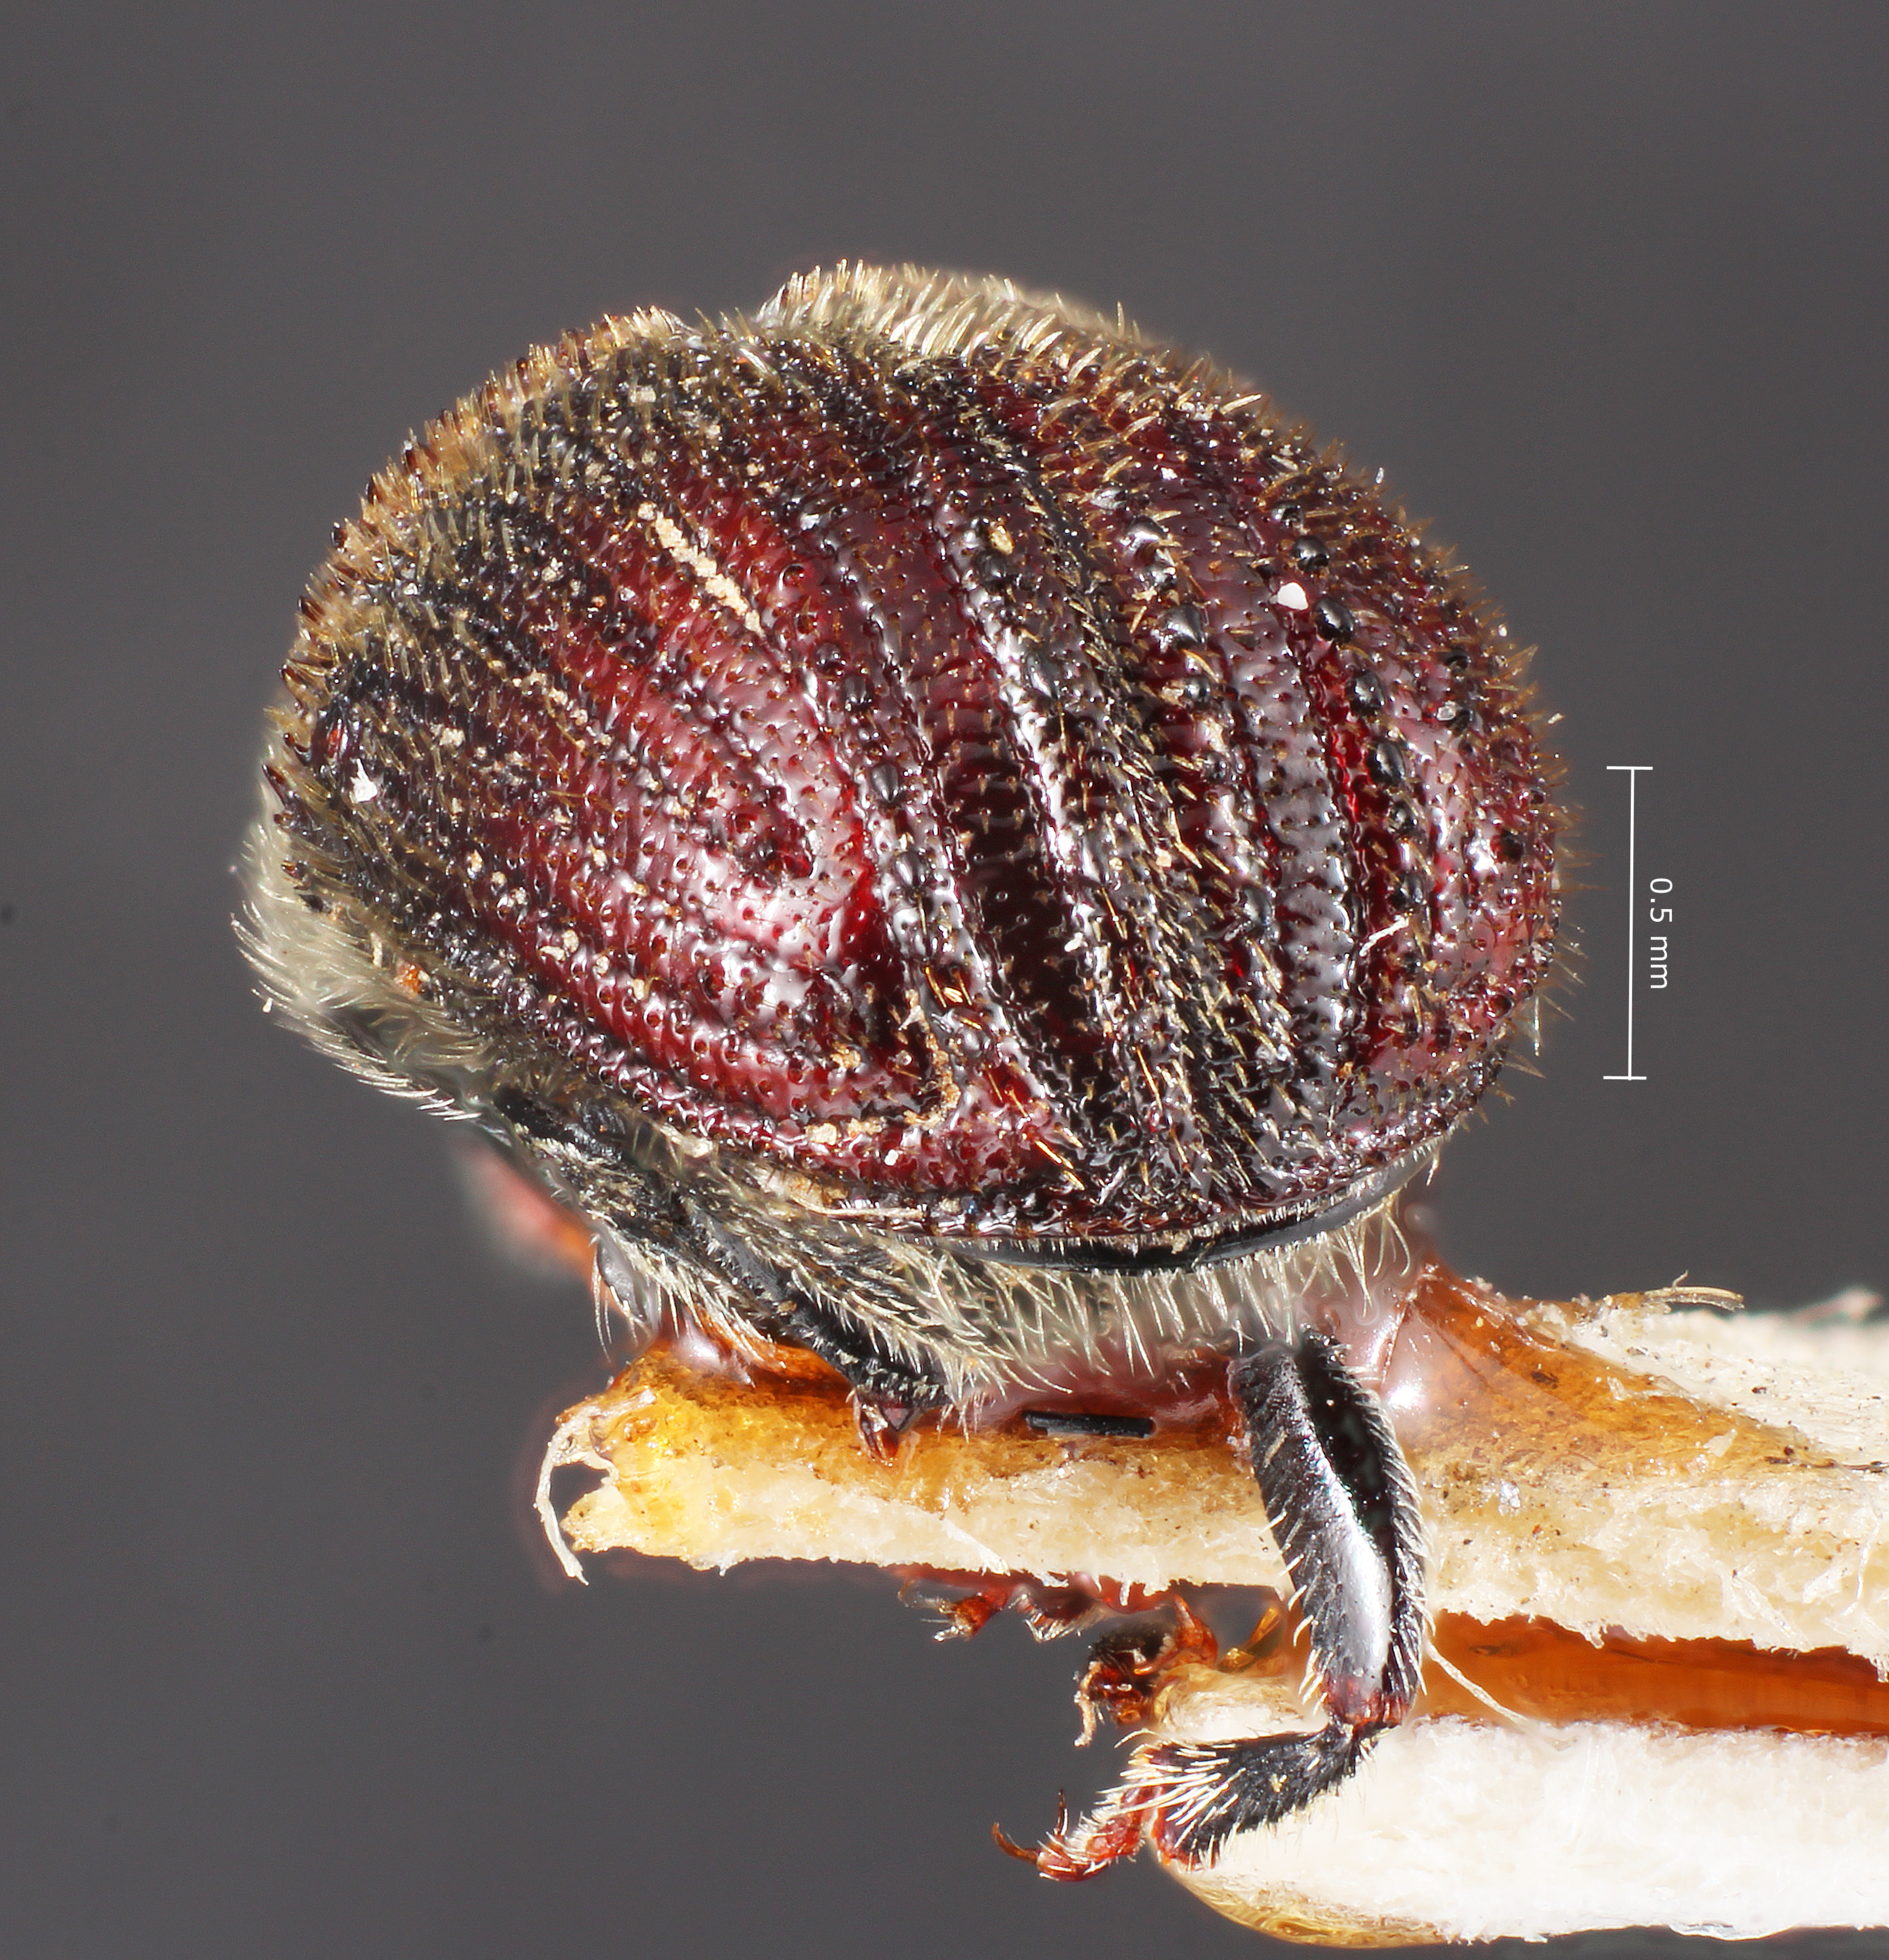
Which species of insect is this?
Phloeosinus neomexicanus
